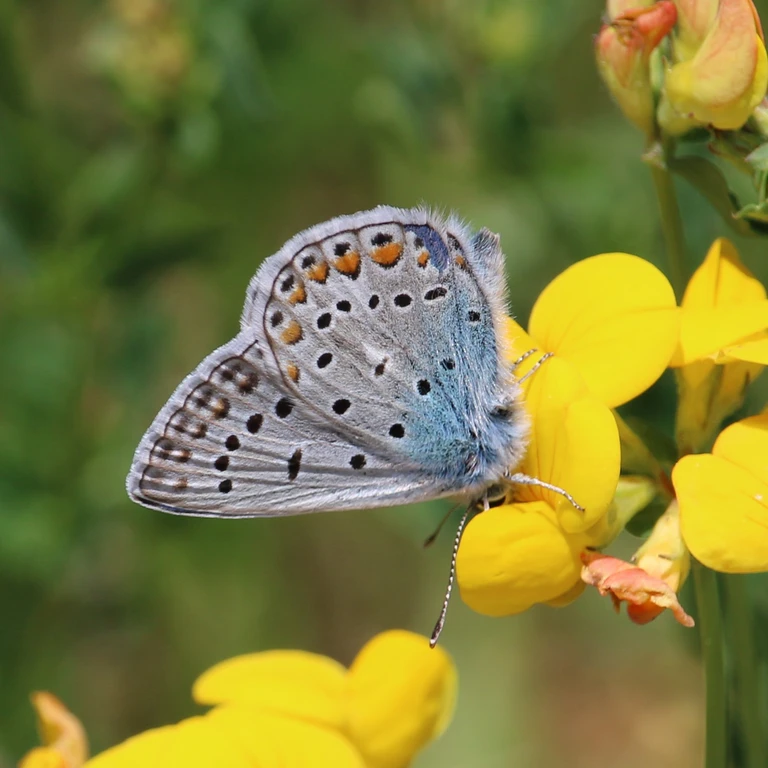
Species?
Polyommatus icarus
